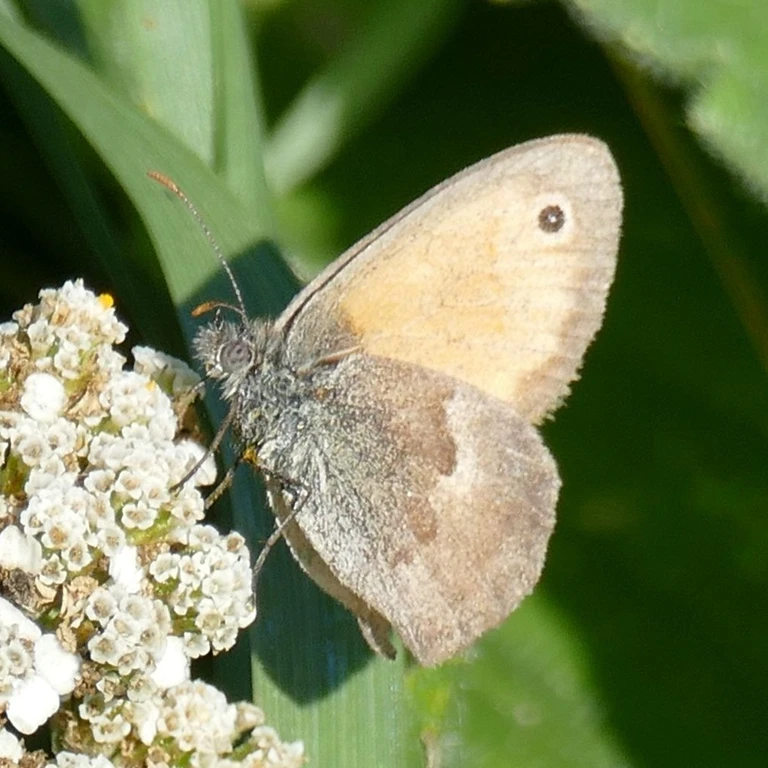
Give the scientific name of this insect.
Coenonympha pamphilus
